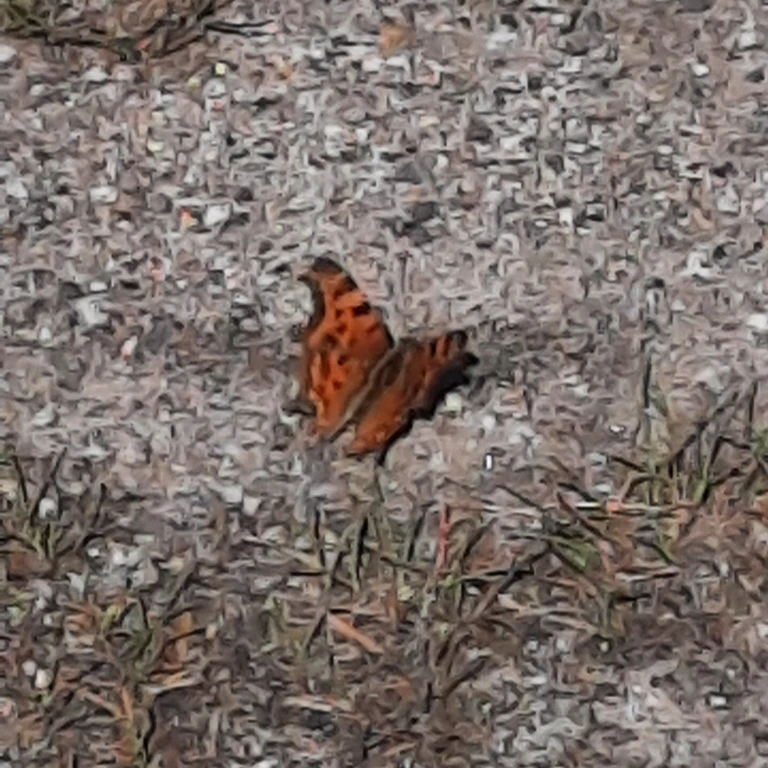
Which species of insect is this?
Polygonia c-album
